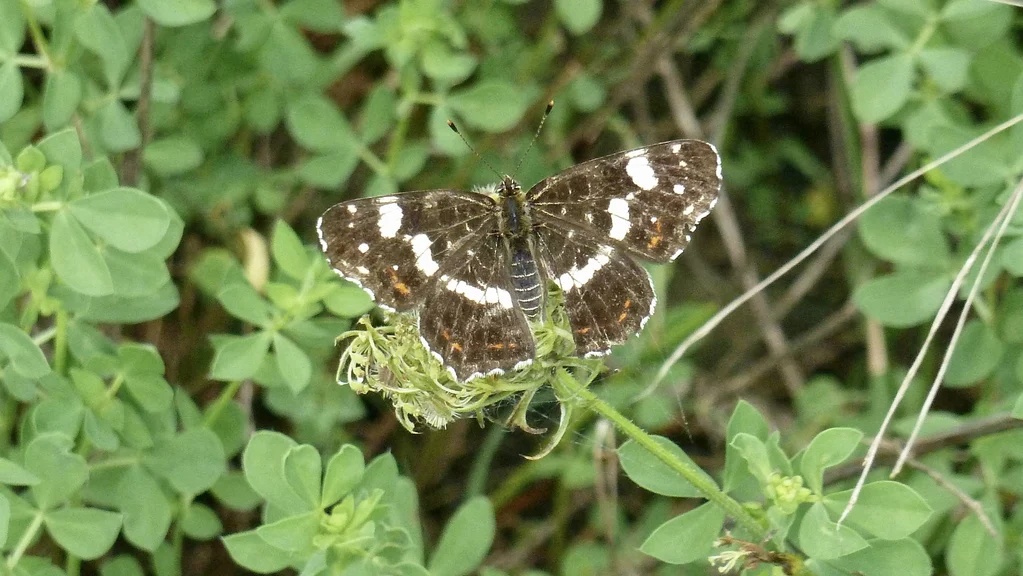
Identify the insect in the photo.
Araschnia levana
